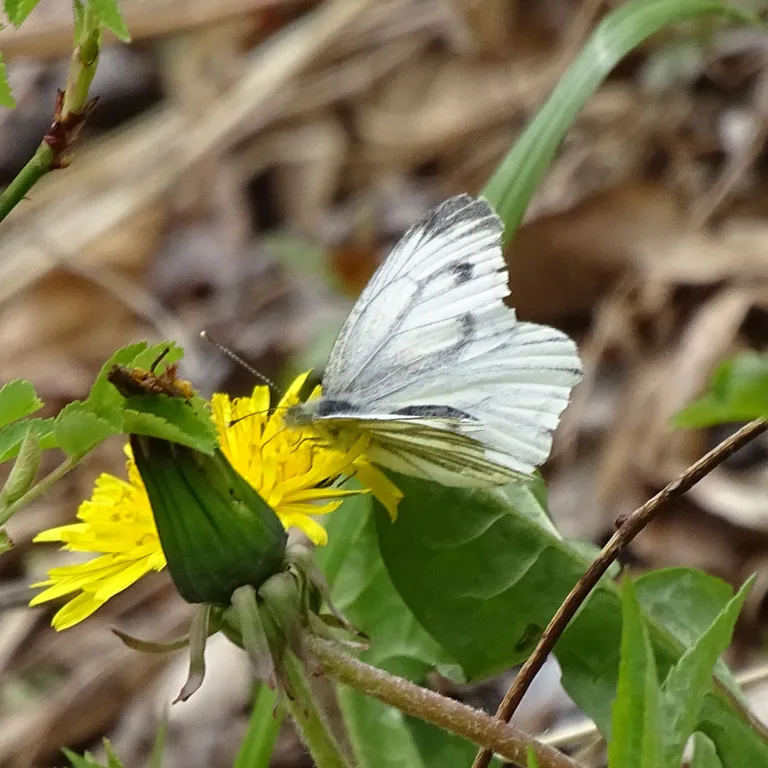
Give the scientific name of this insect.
Pieris napi
